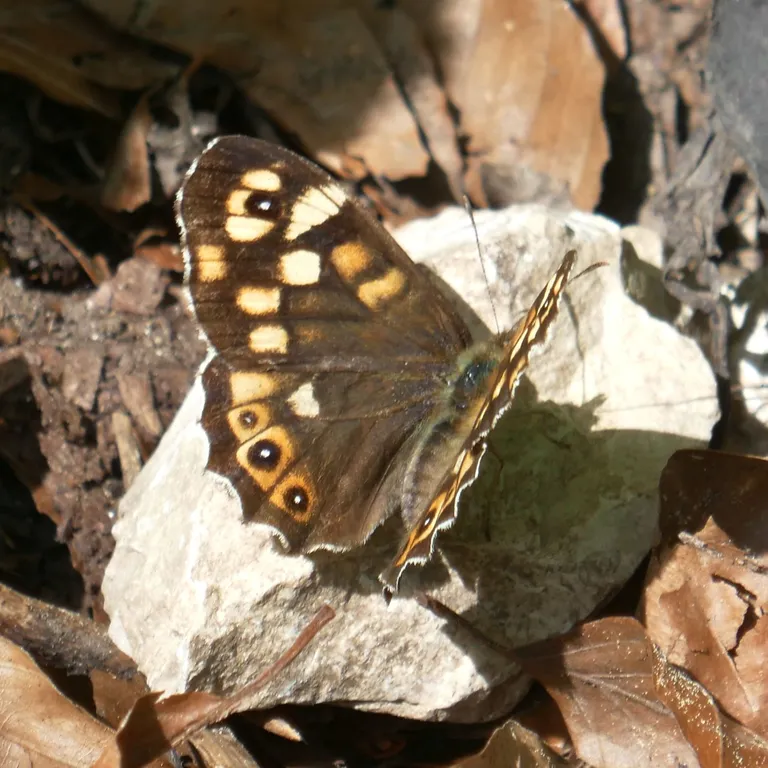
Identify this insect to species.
Pararge aegeria
